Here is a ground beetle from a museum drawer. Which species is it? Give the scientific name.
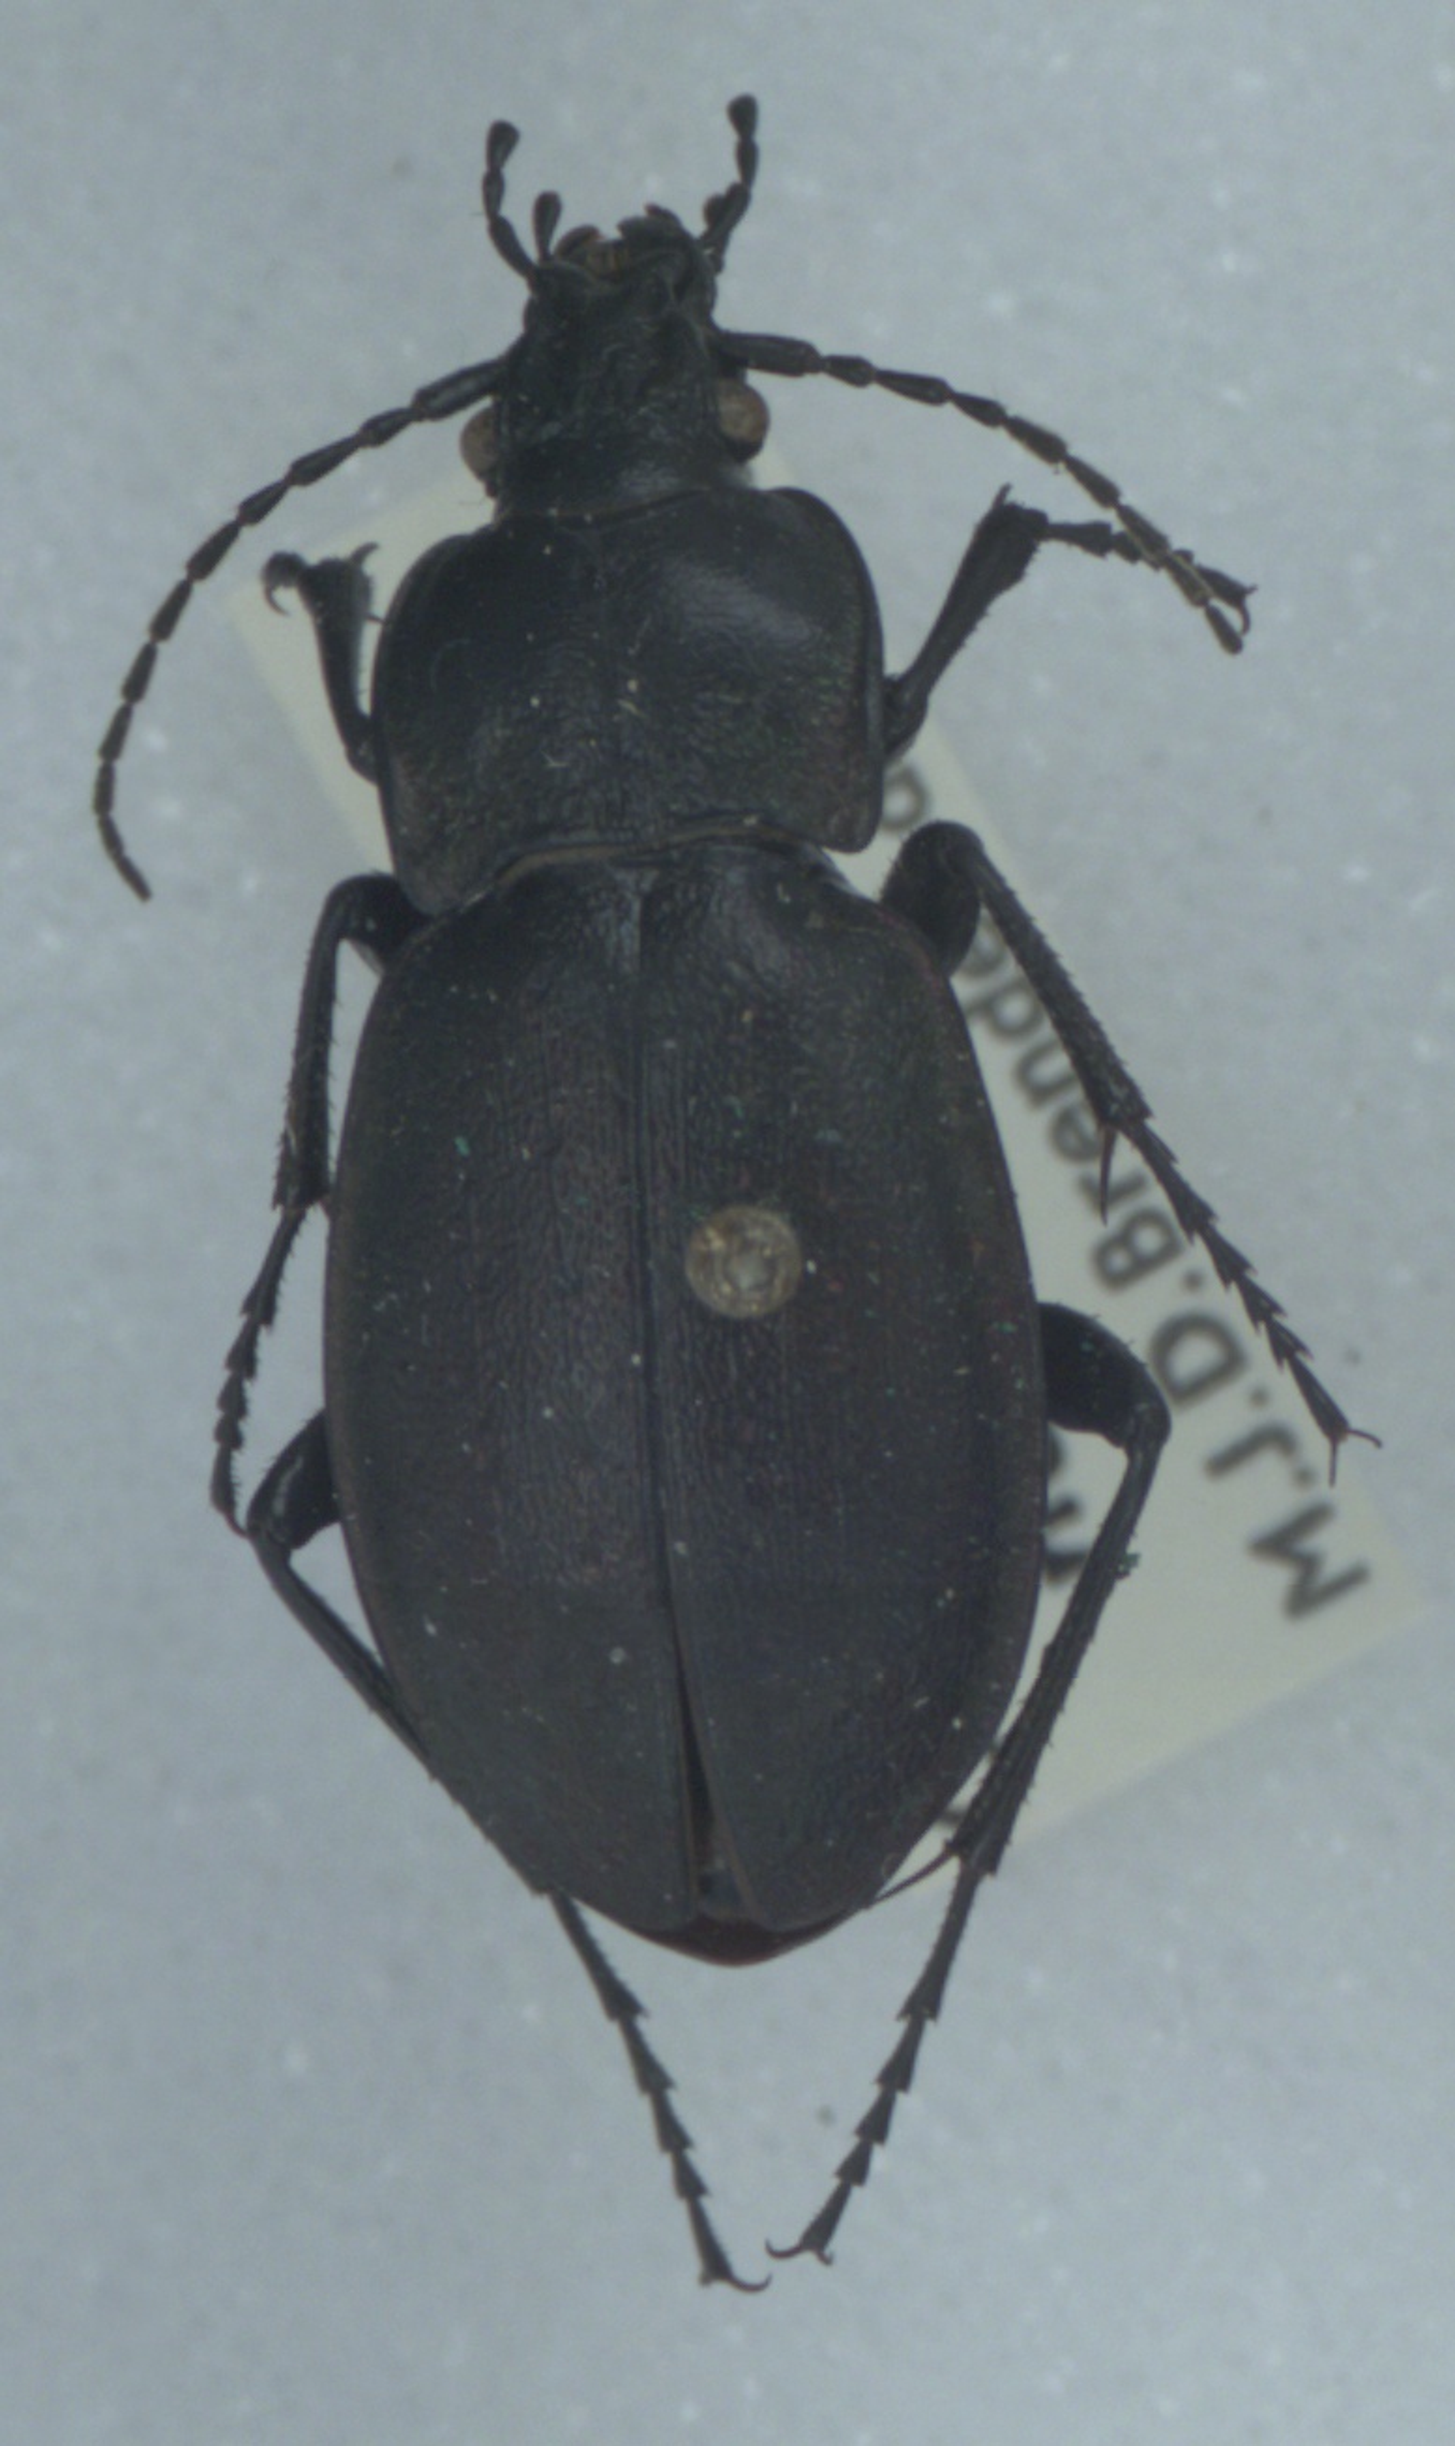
Carabus nemoralis
